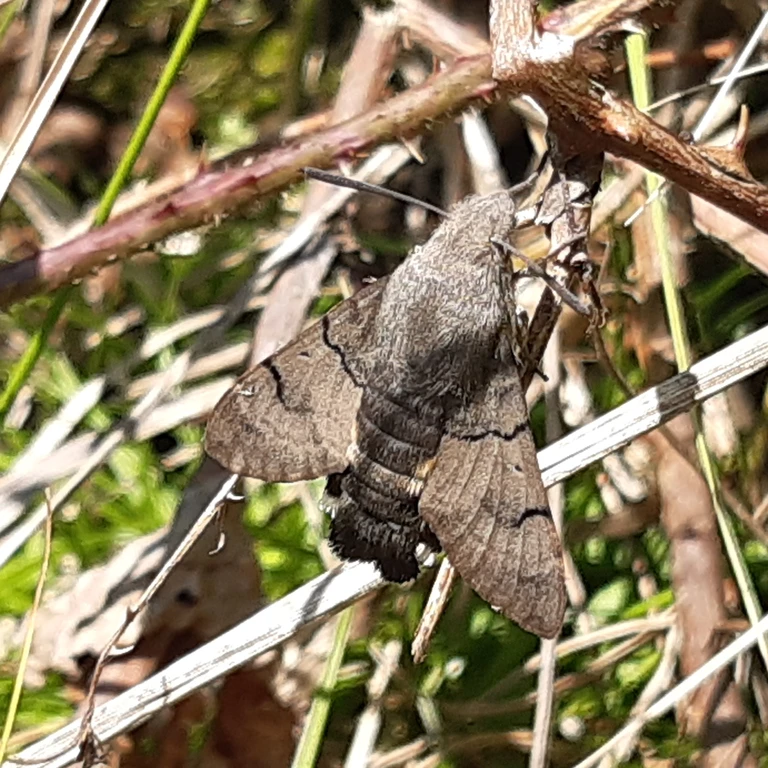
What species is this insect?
Macroglossum stellatarum
